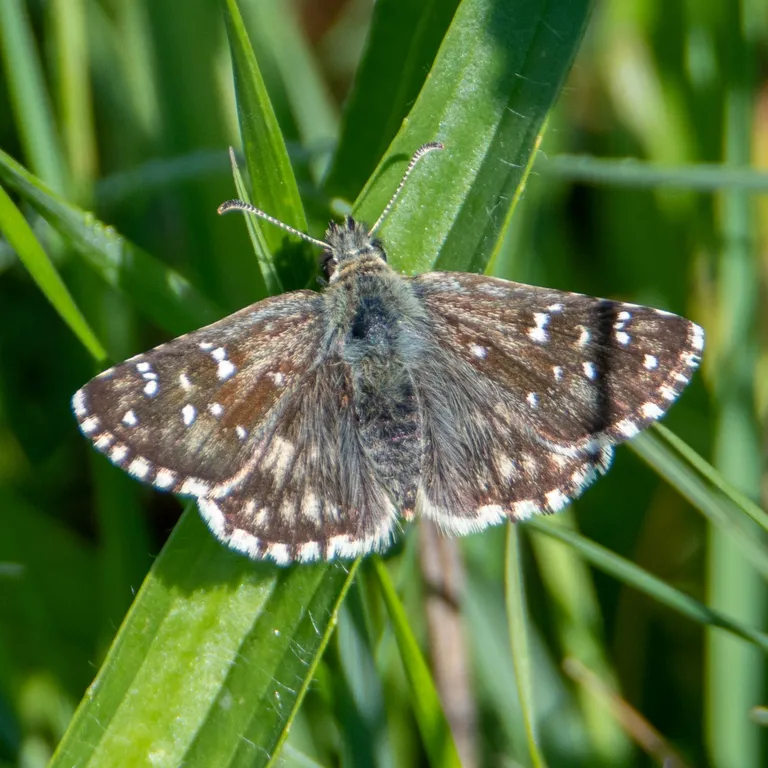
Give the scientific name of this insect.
Pyrgus armoricanus
